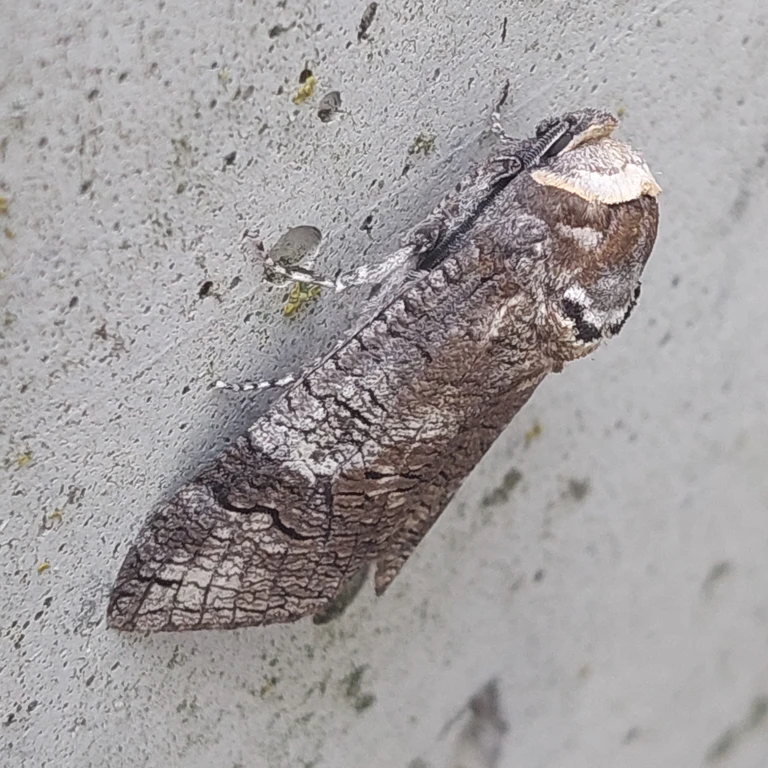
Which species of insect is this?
Cossus cossus
